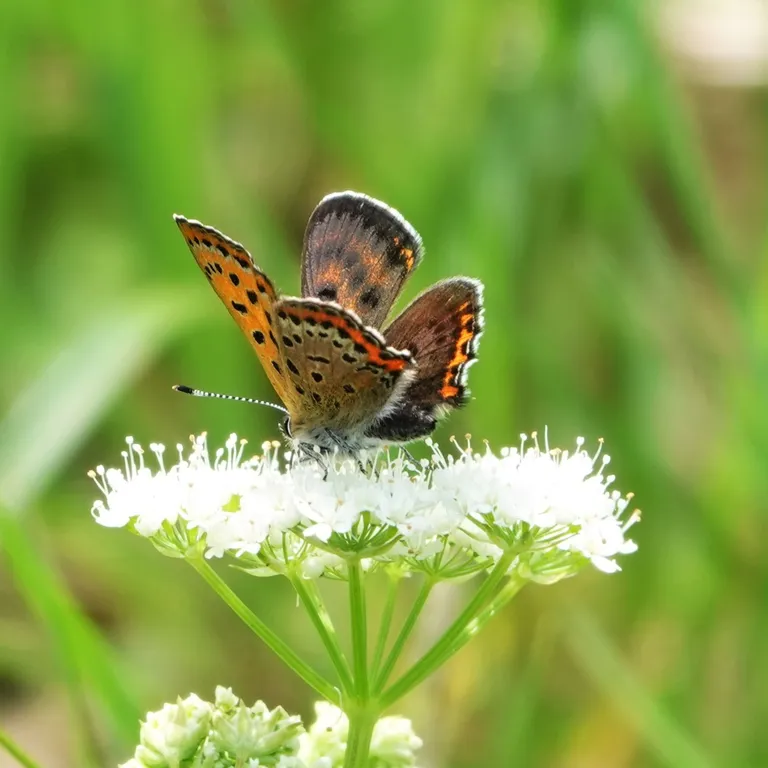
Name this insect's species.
Lycaena helle (also Helleia helle)
